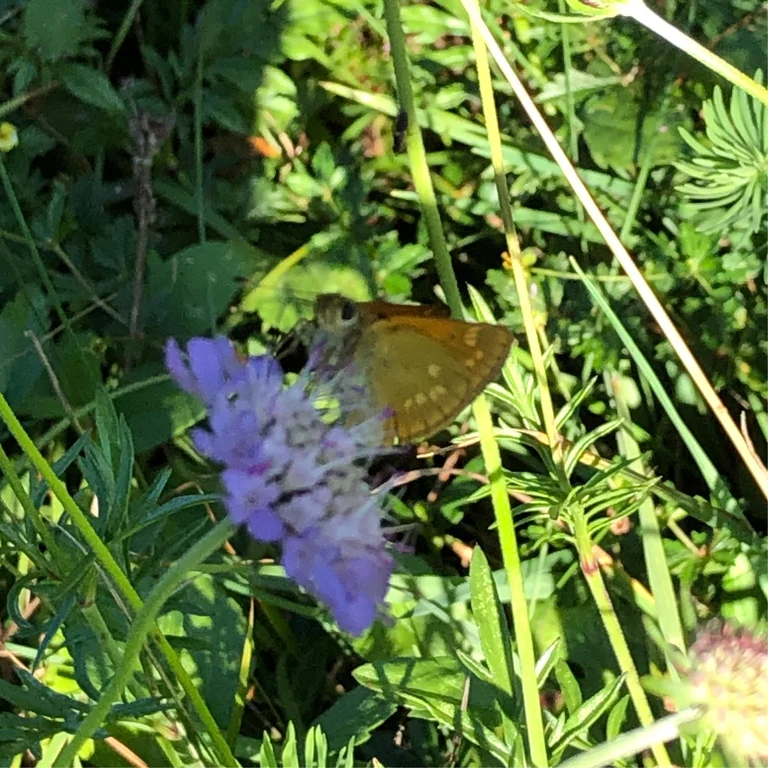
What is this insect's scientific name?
Ochlodes sylvanus (also Ochlodes venata)
